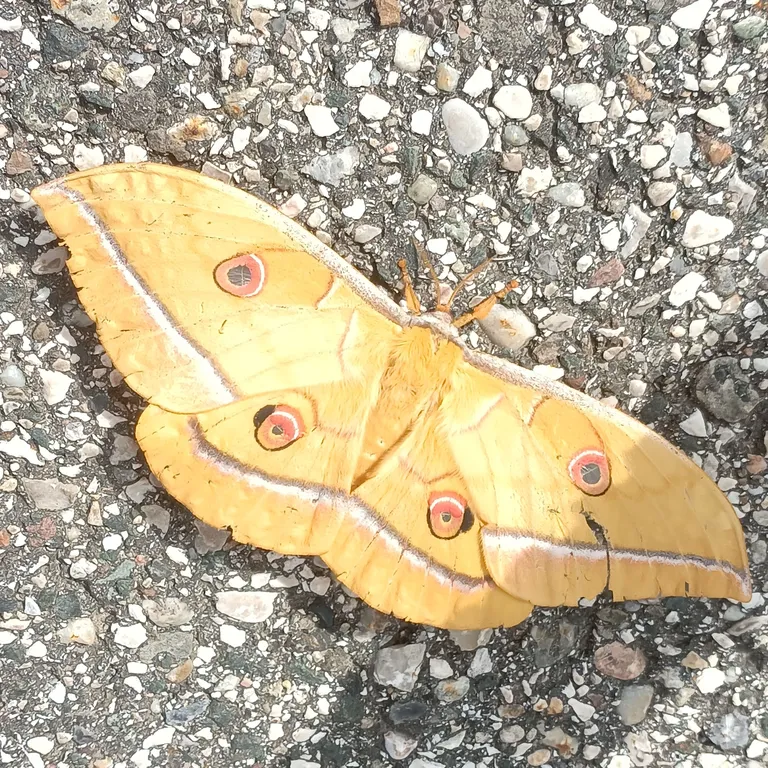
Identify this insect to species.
Antheraea yamamai
